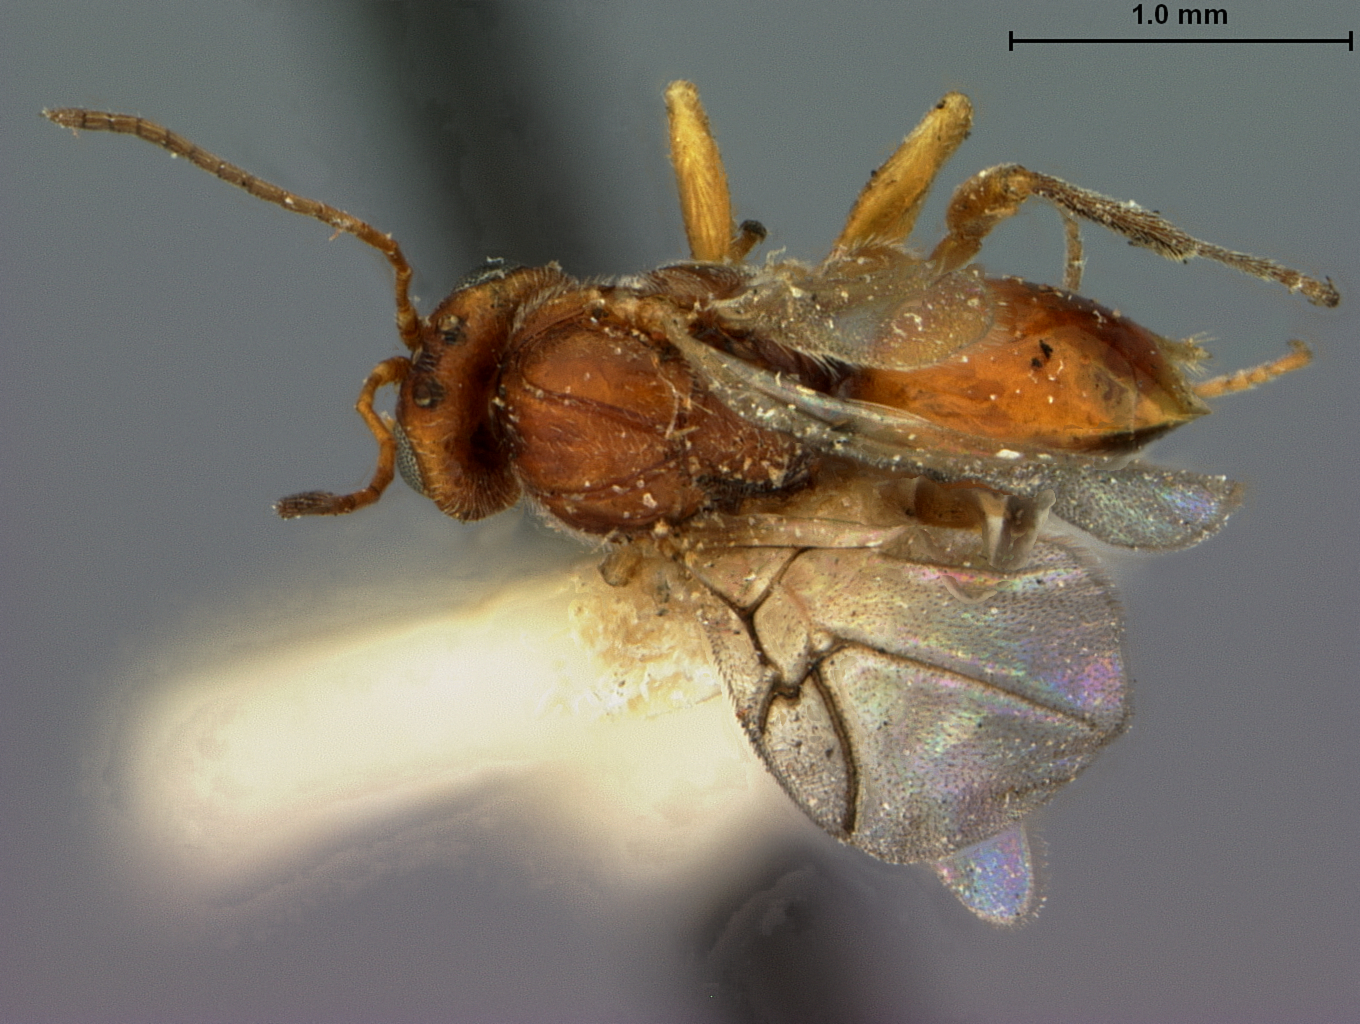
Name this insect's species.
Andricus tubularius
